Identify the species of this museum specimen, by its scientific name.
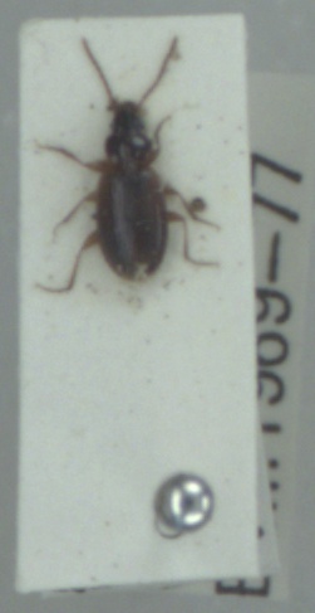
Trechus quadristriatus
